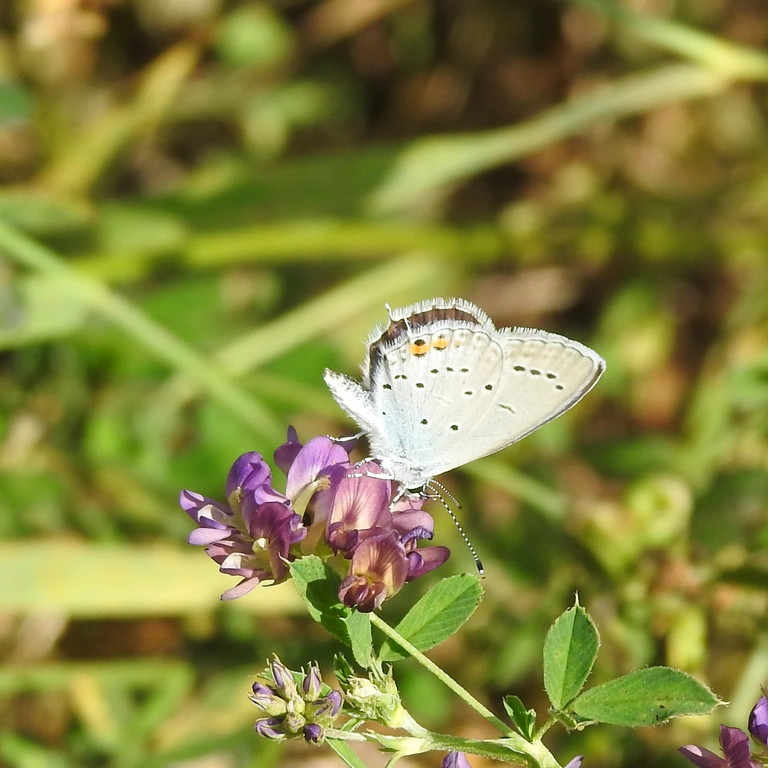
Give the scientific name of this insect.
Cupido argiades (also Elkalyce argiades)
